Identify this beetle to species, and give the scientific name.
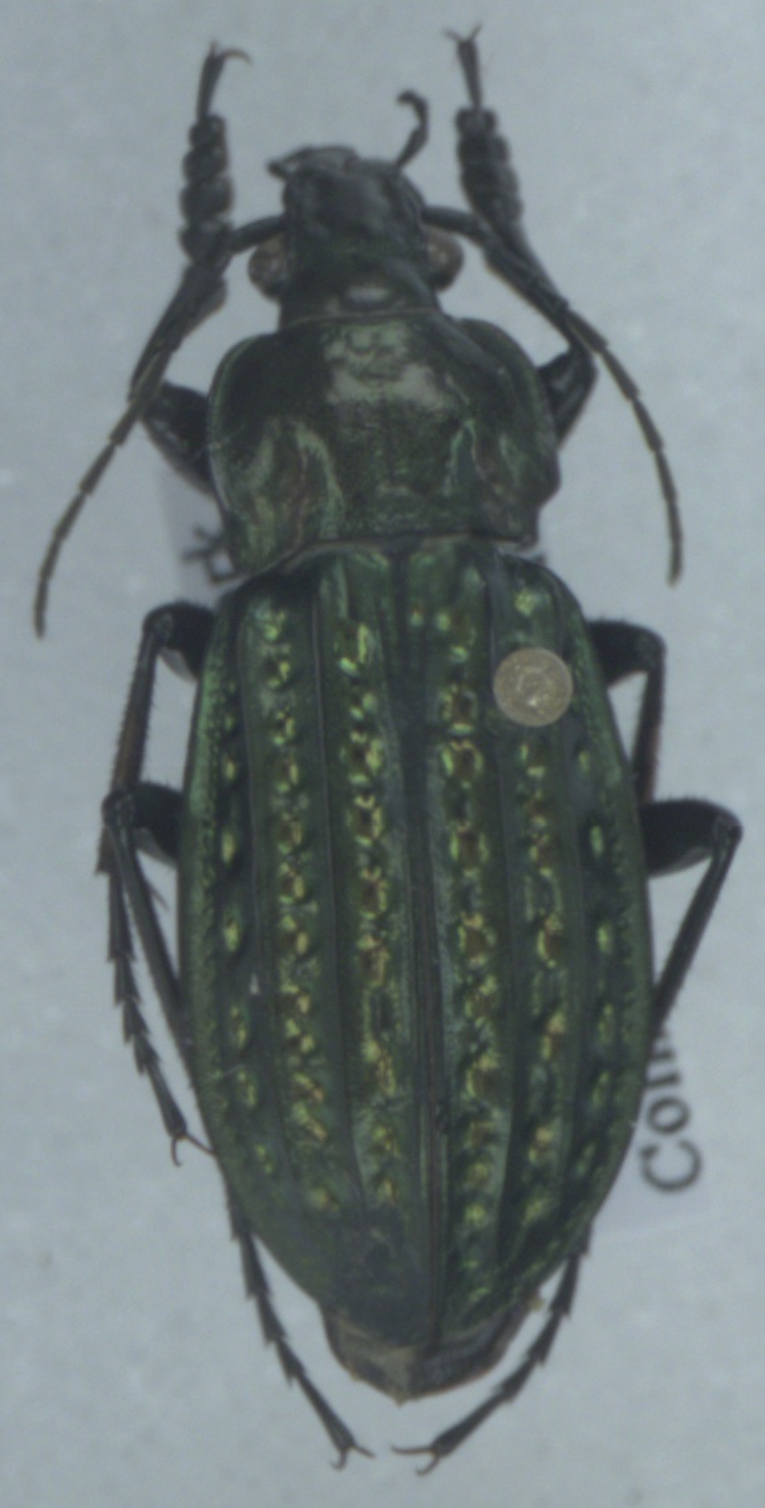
Carabus clatratus
